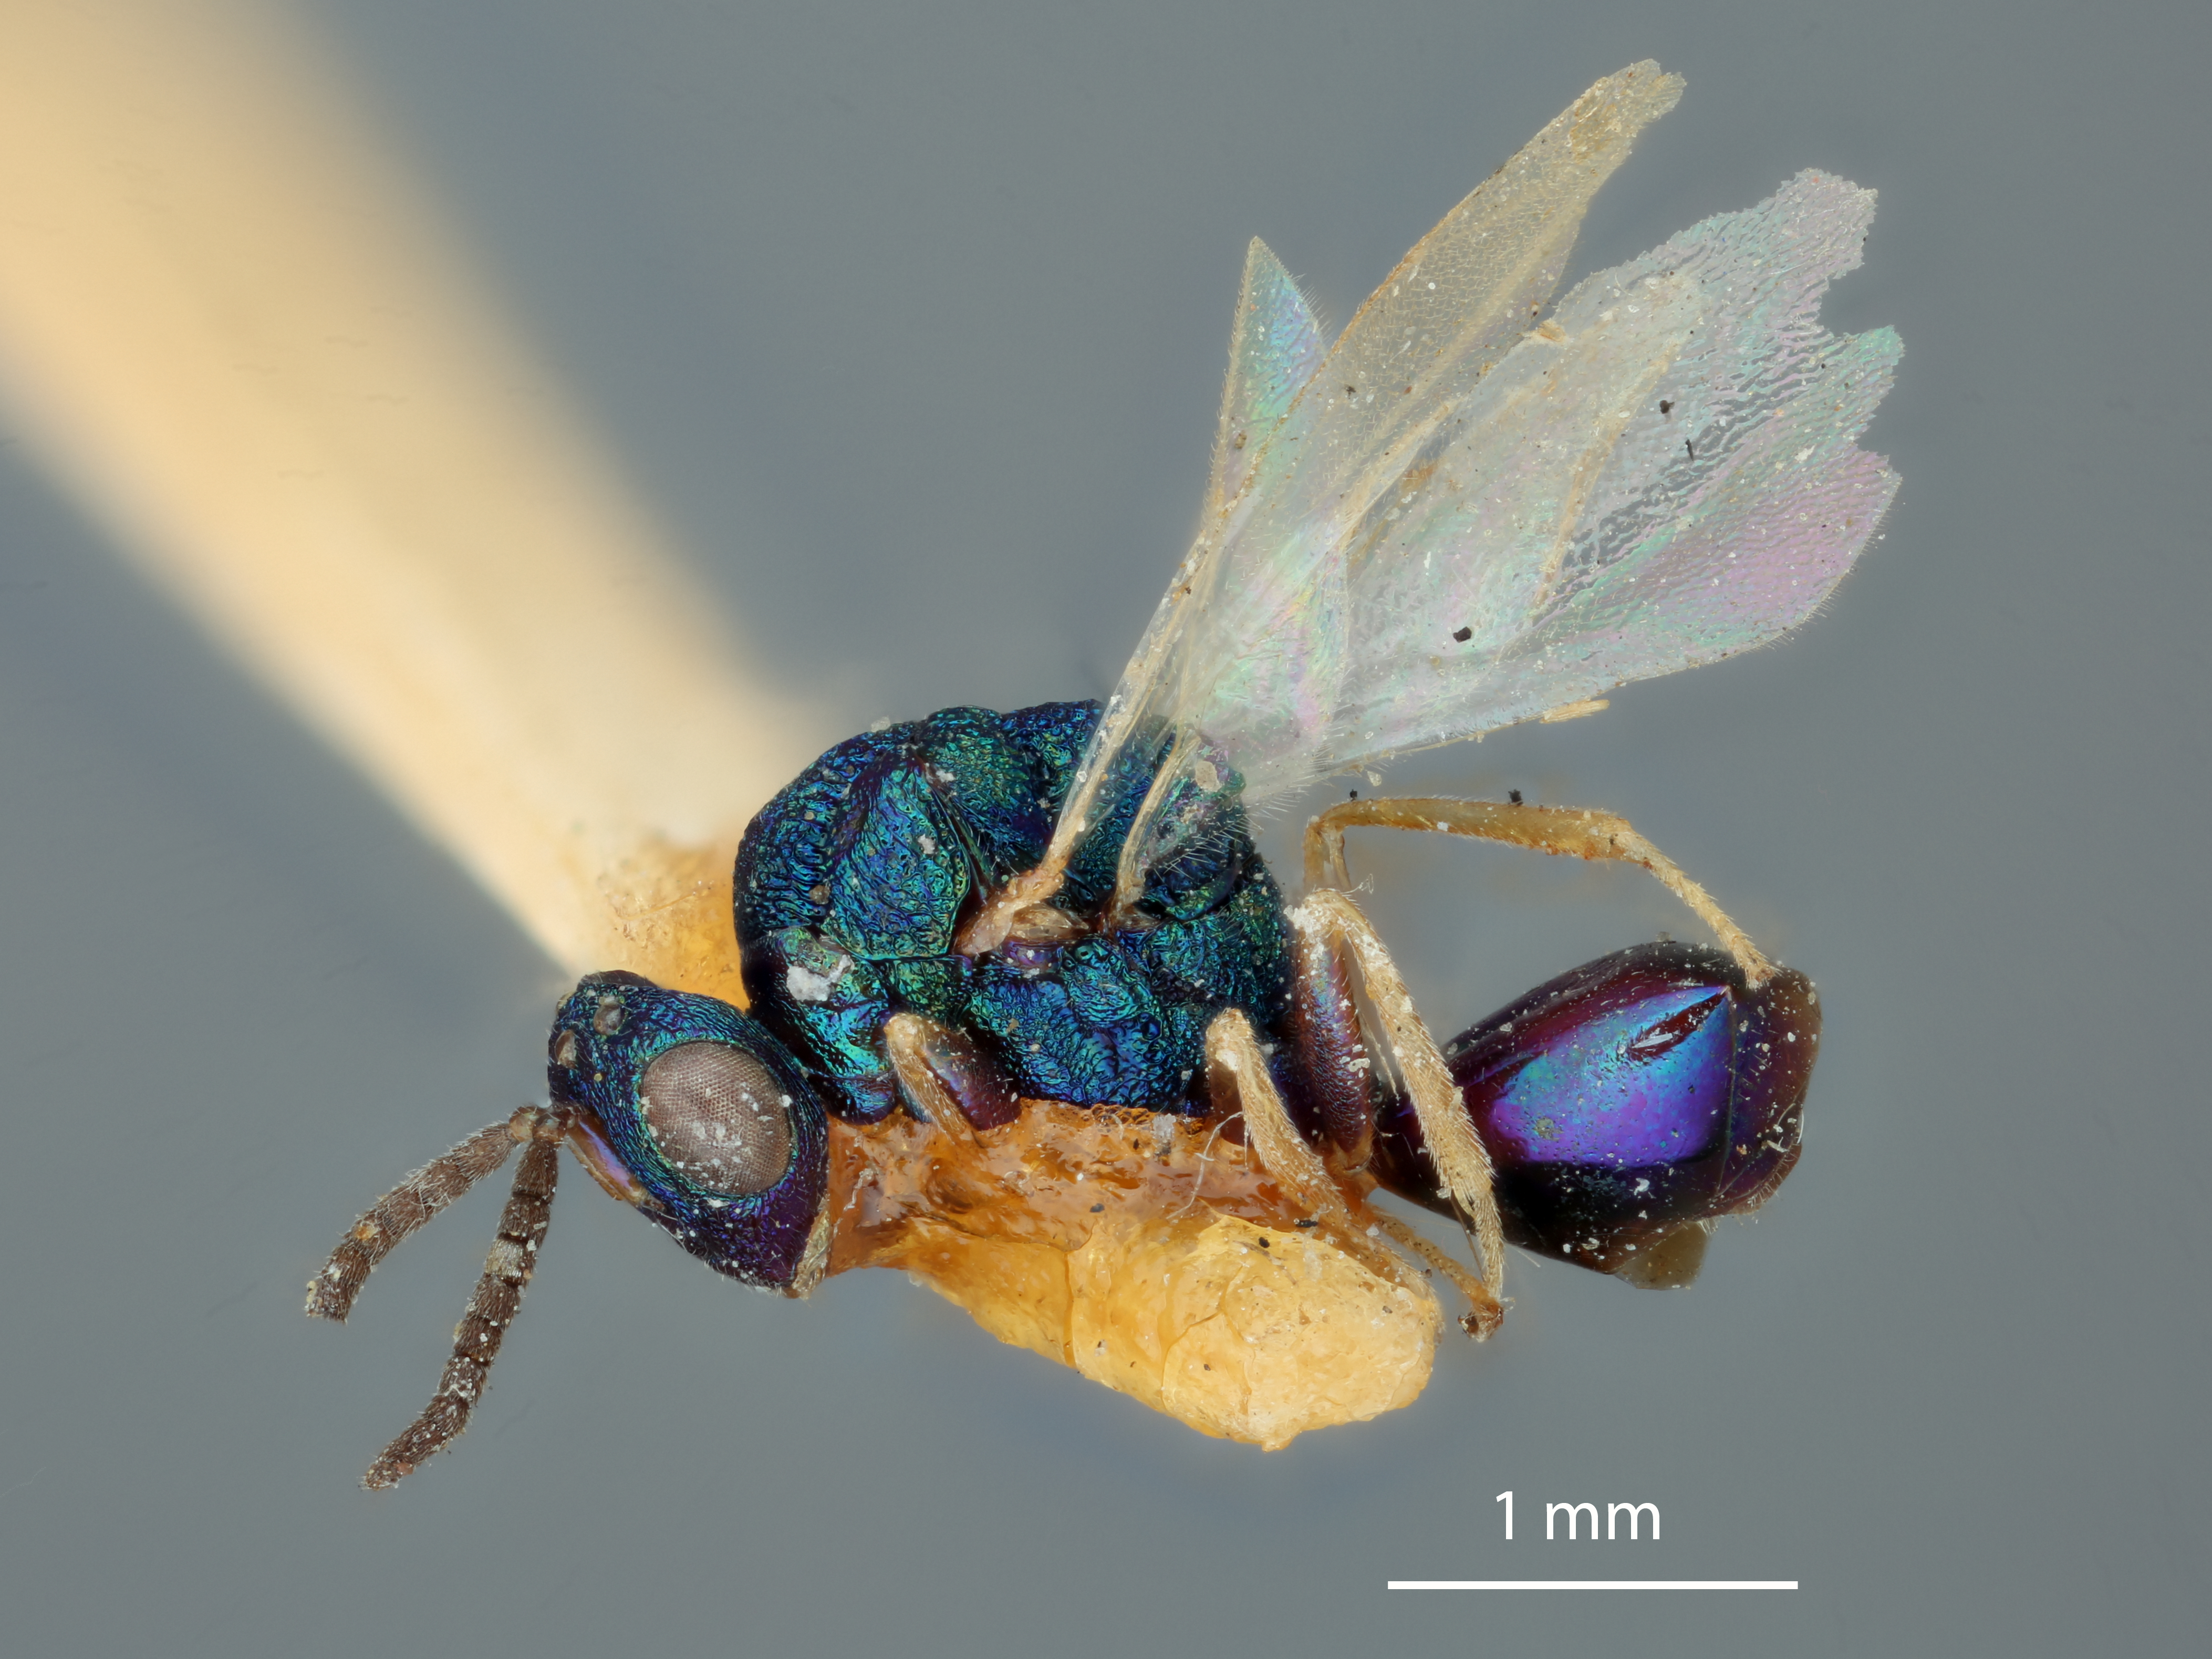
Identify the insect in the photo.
Orasema violacea
